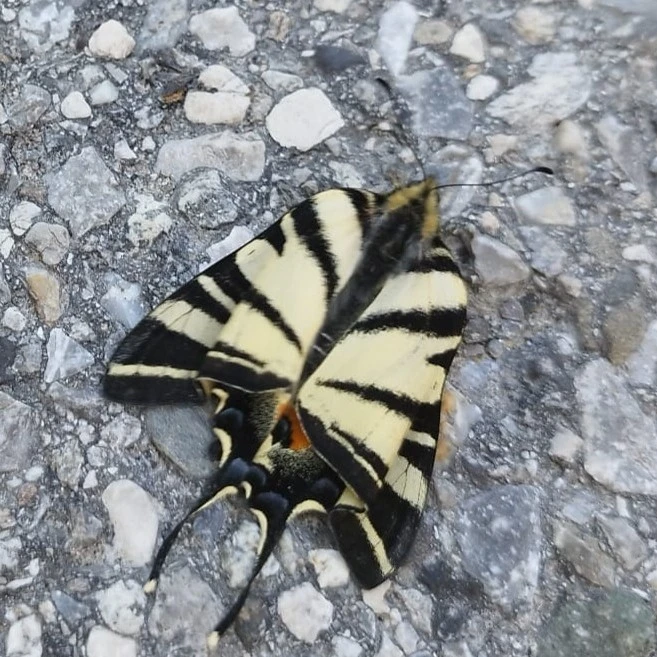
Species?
Iphiclides podalirius
